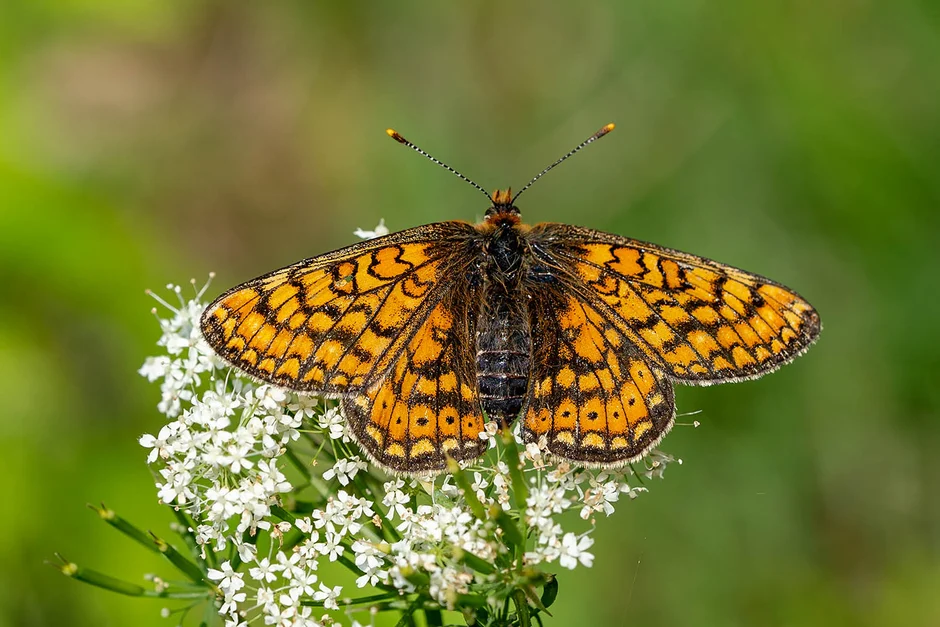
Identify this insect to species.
Euphydryas aurinia
